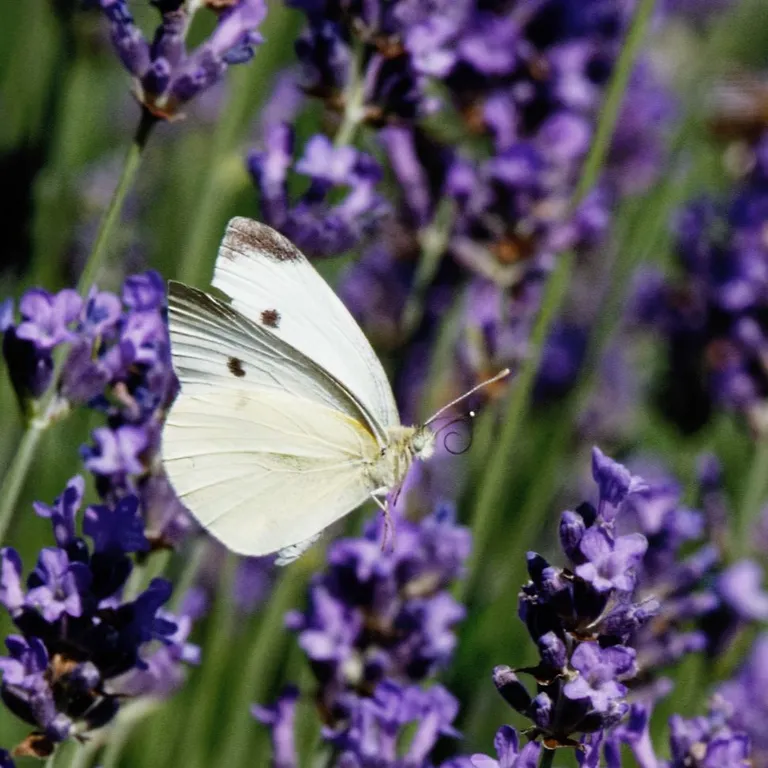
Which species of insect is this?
Pieris rapae
